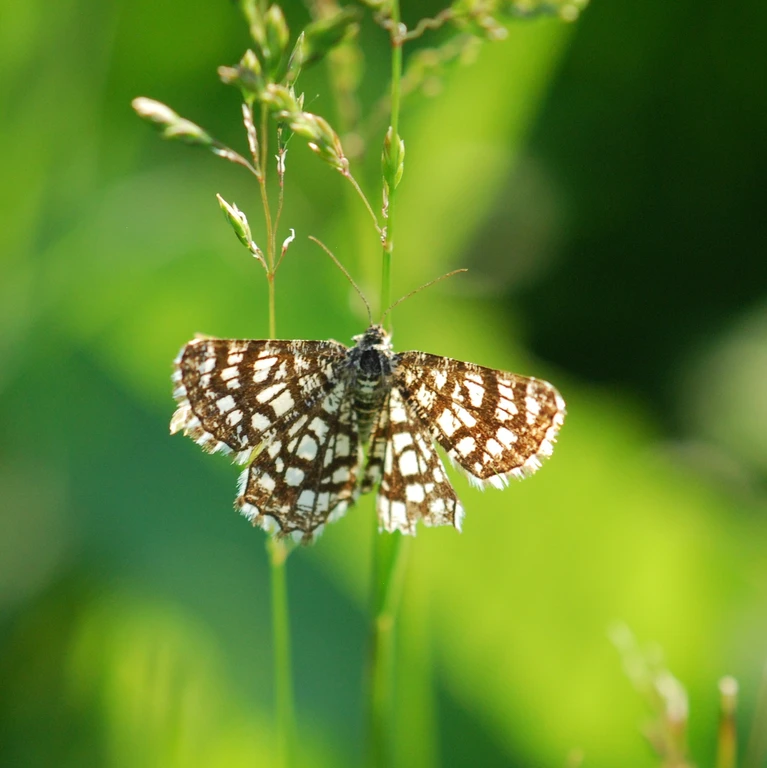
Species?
Chiasmia clathrata
